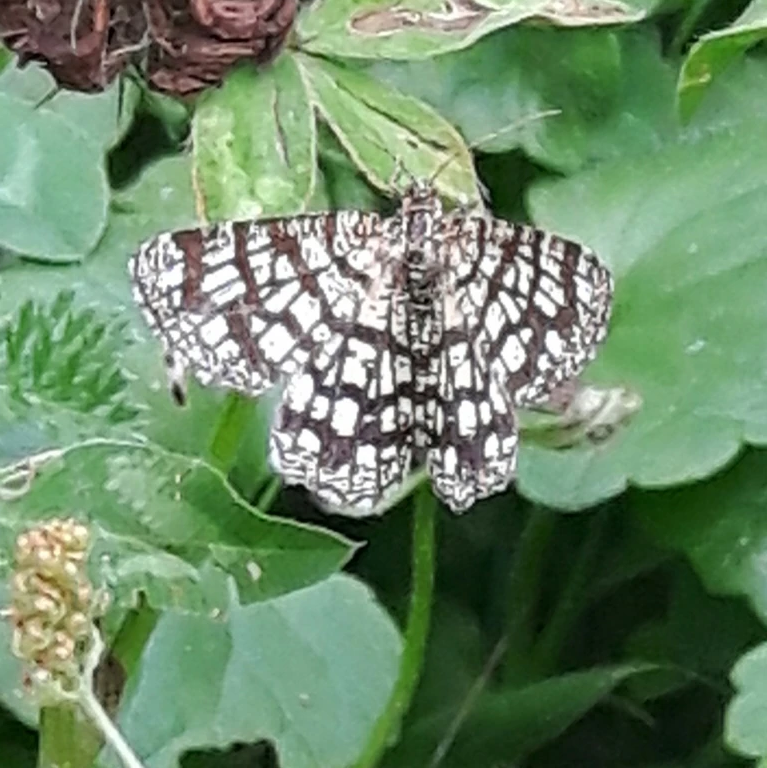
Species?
Chiasmia clathrata
